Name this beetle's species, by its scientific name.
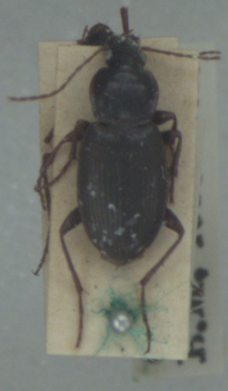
Calathus rotundicollis
